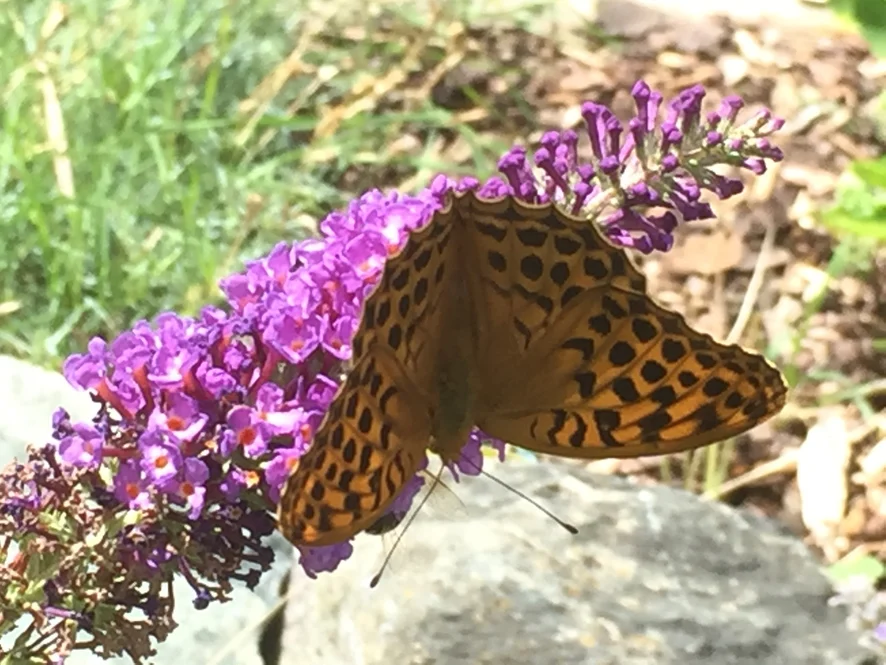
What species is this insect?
Argynnis paphia
